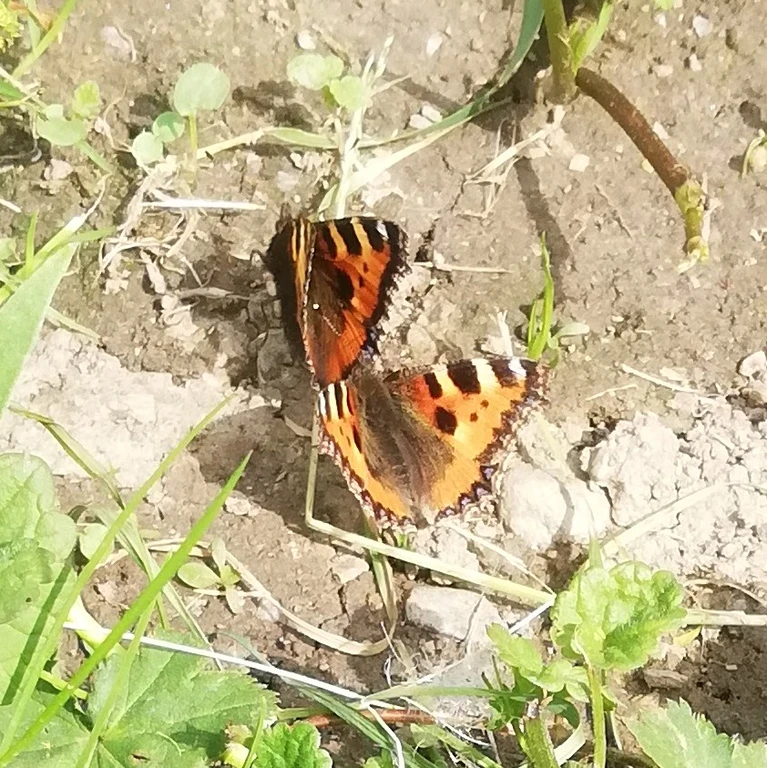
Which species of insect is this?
Aglais urticae
